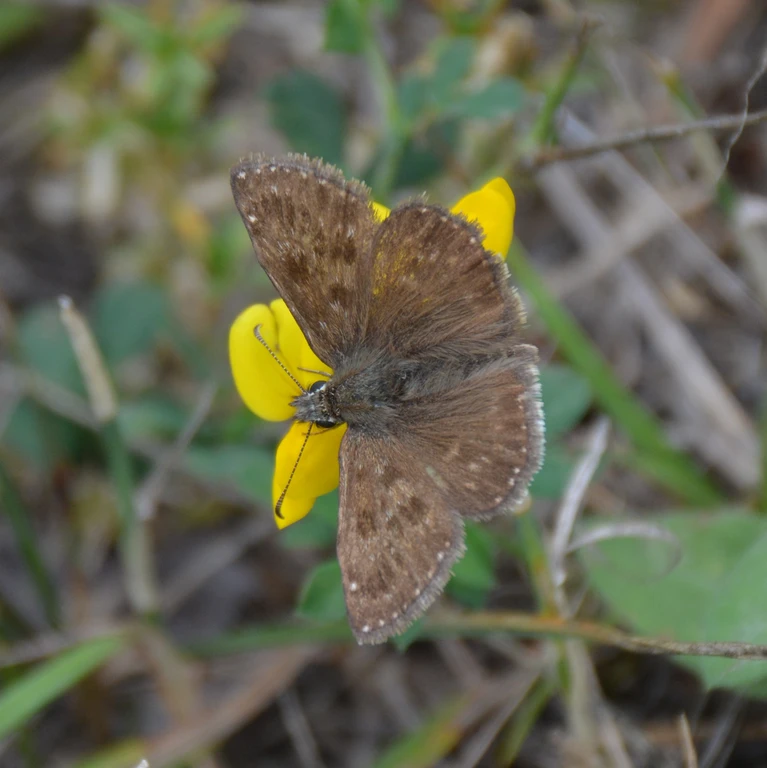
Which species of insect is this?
Erynnis tages
